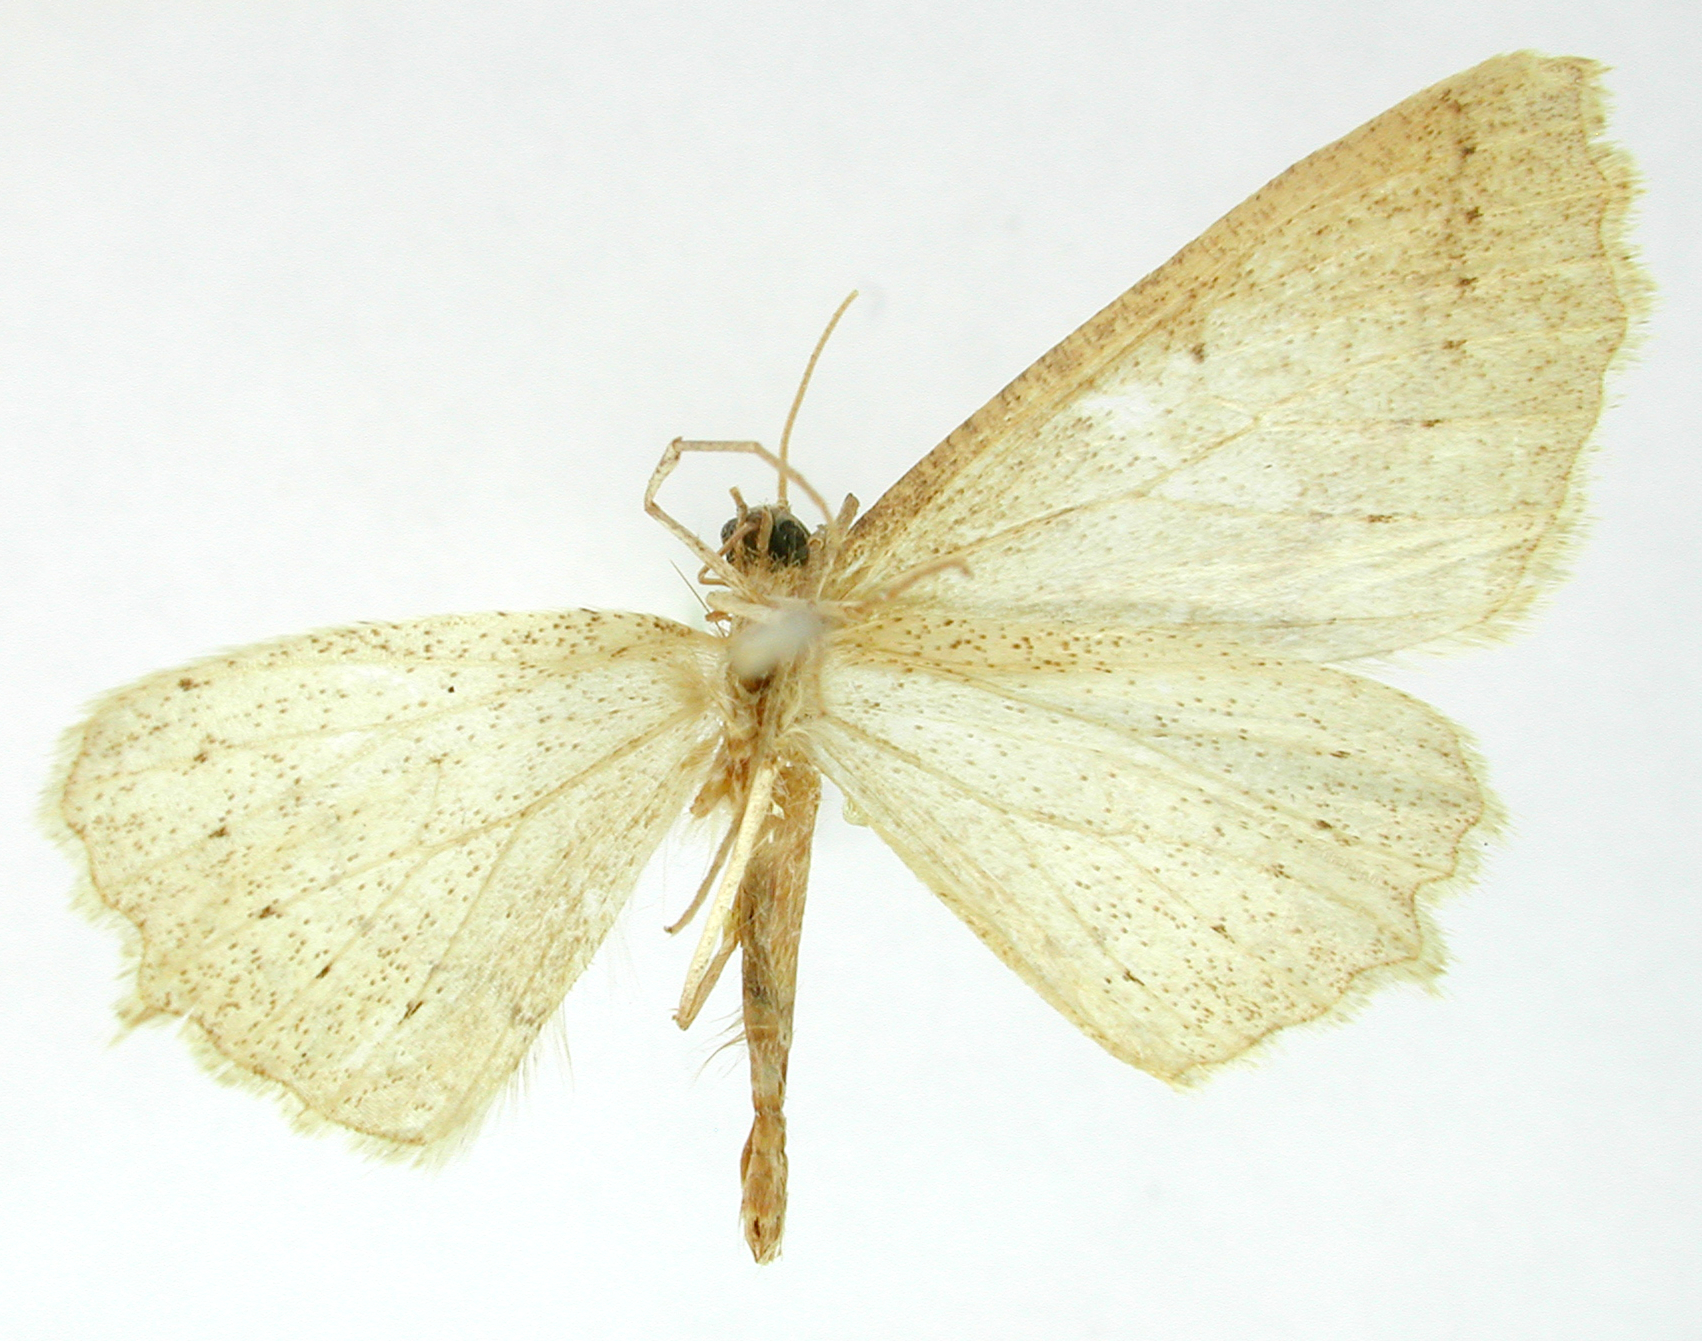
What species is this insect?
Spododes bifilata
